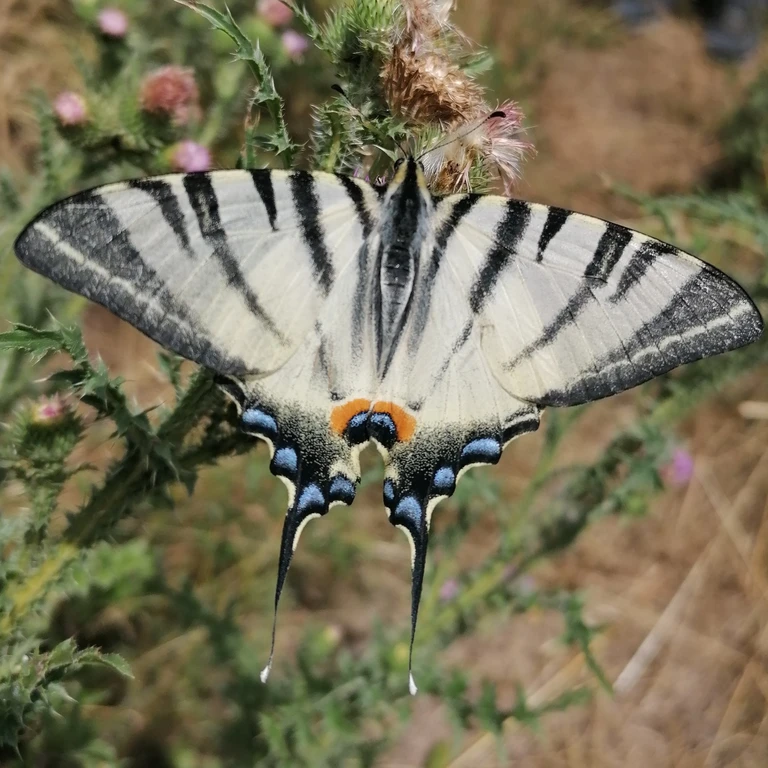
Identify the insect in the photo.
Iphiclides podalirius
